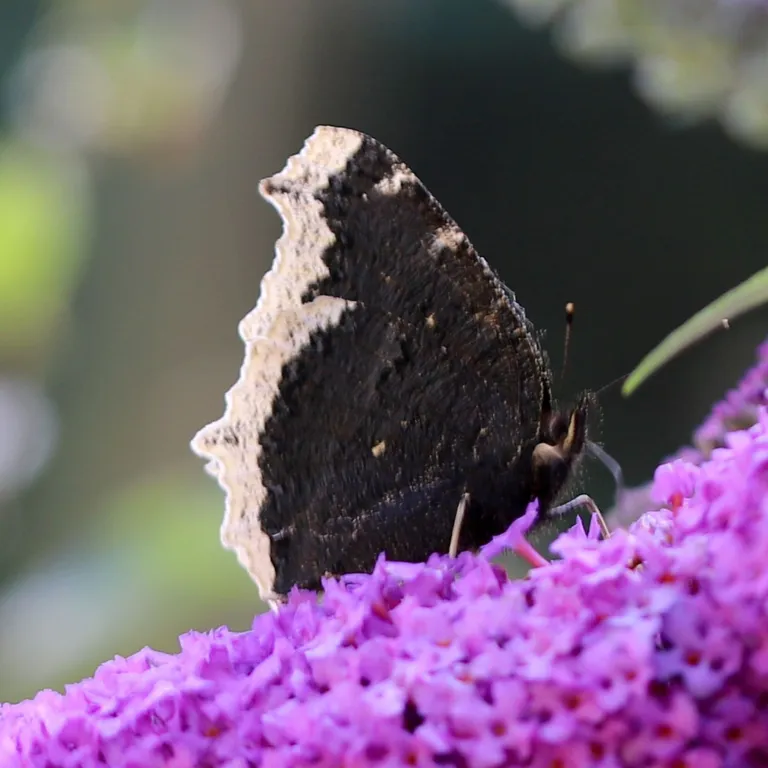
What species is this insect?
Nymphalis antiopa
